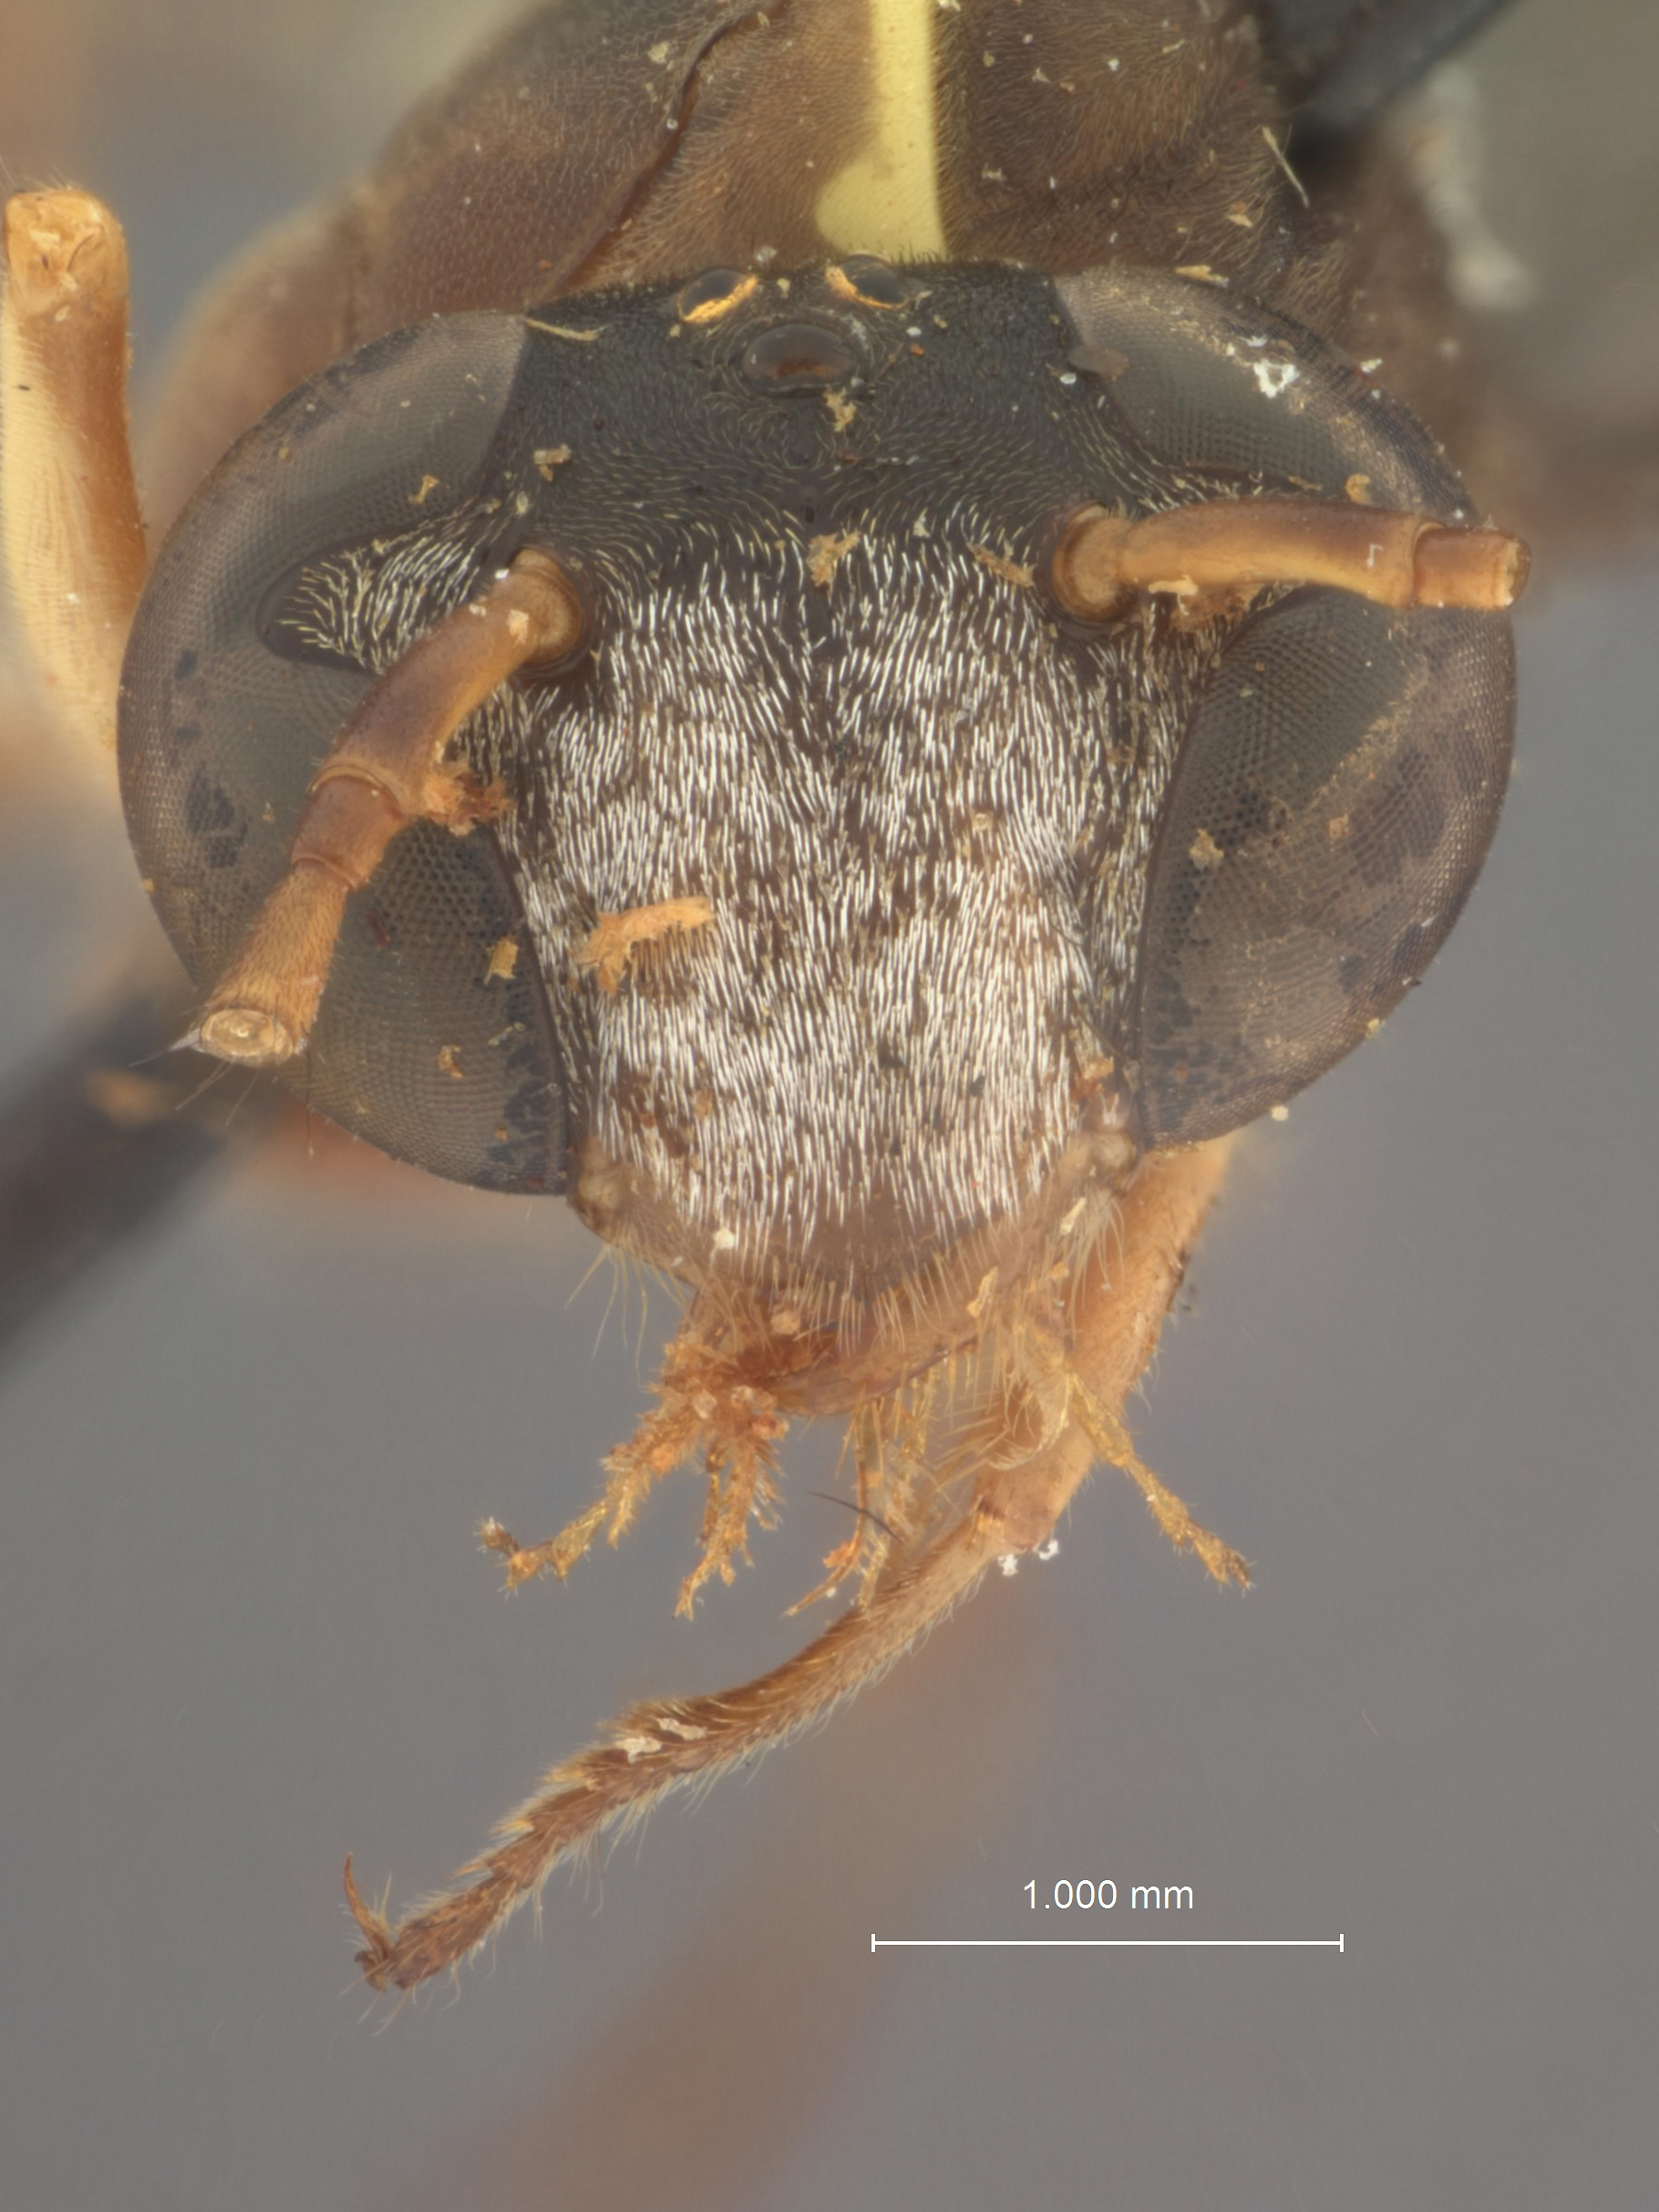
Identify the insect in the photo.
Stenogaster depressigaster
